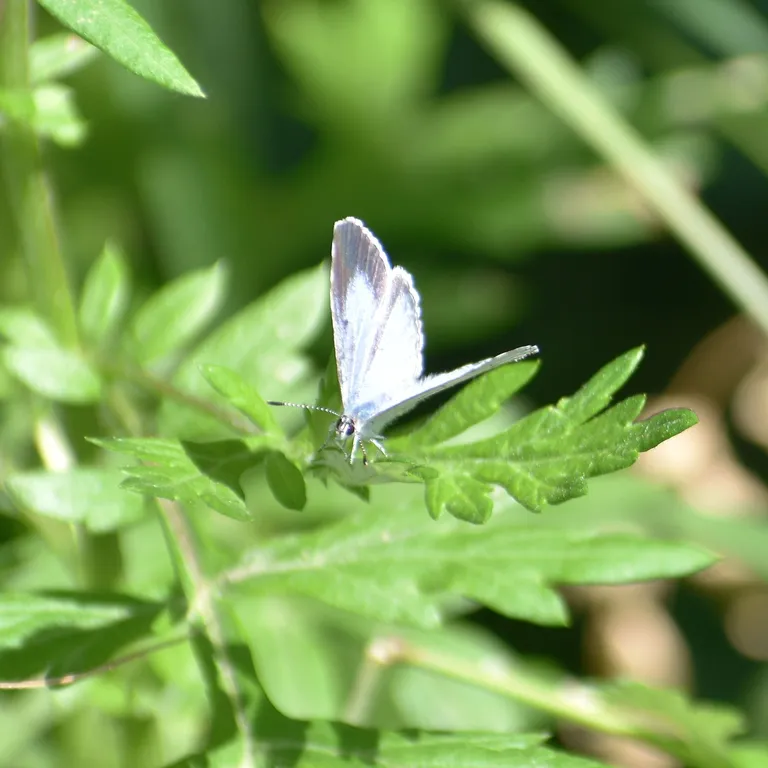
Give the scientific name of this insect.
Celastrina argiolus
